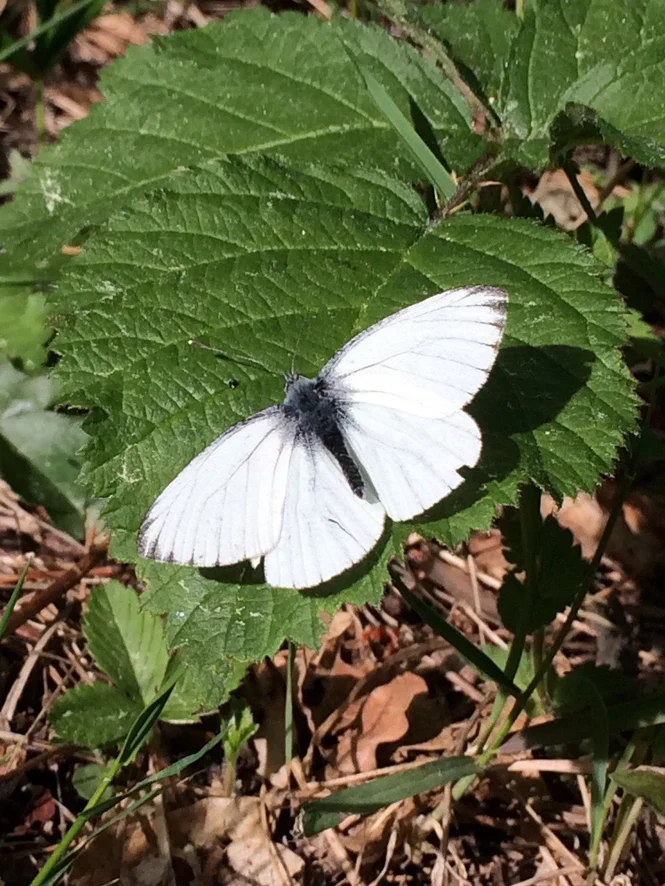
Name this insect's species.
Pieris napi
